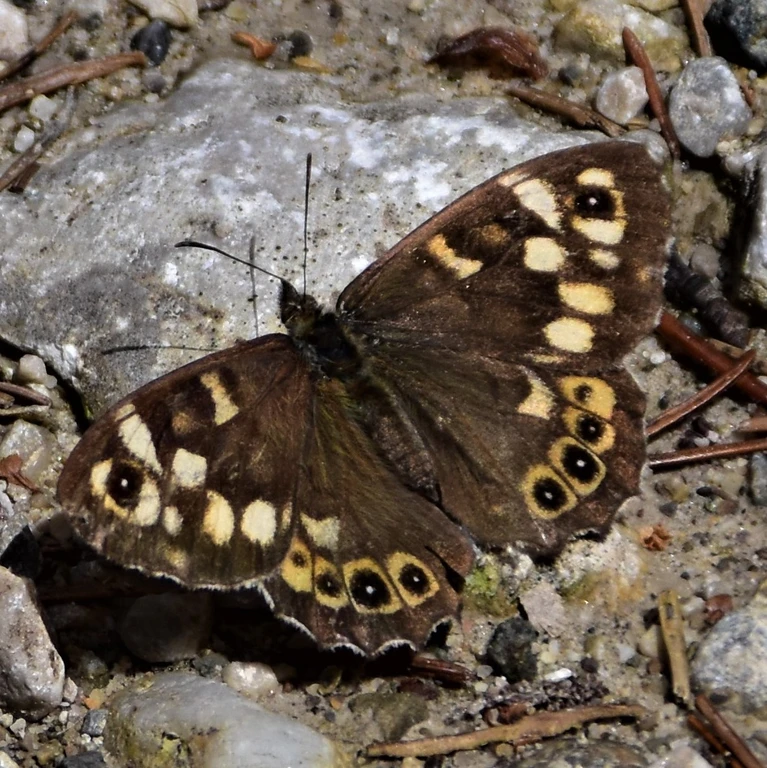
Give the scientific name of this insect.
Pararge aegeria
